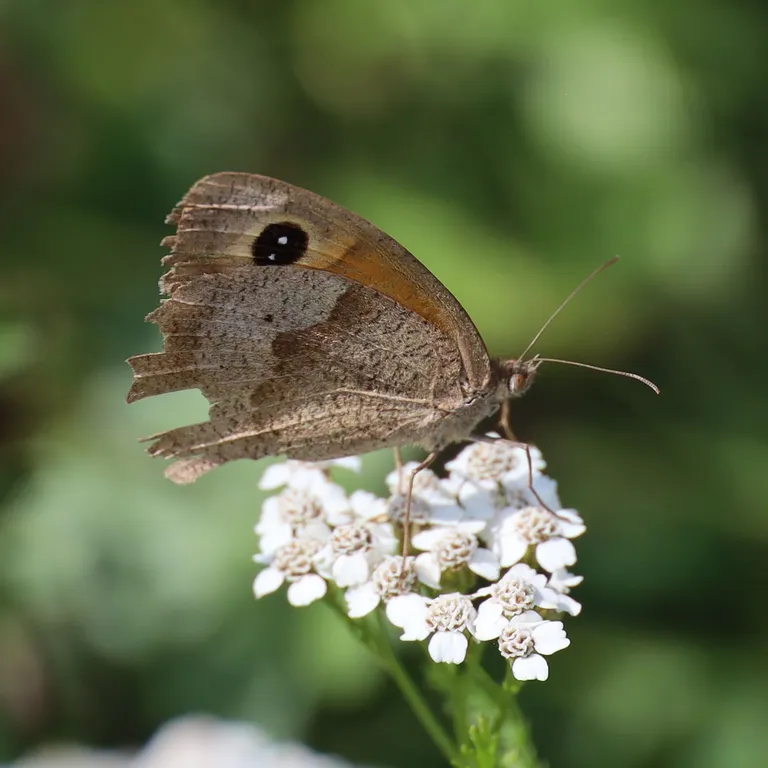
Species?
Maniola jurtina
